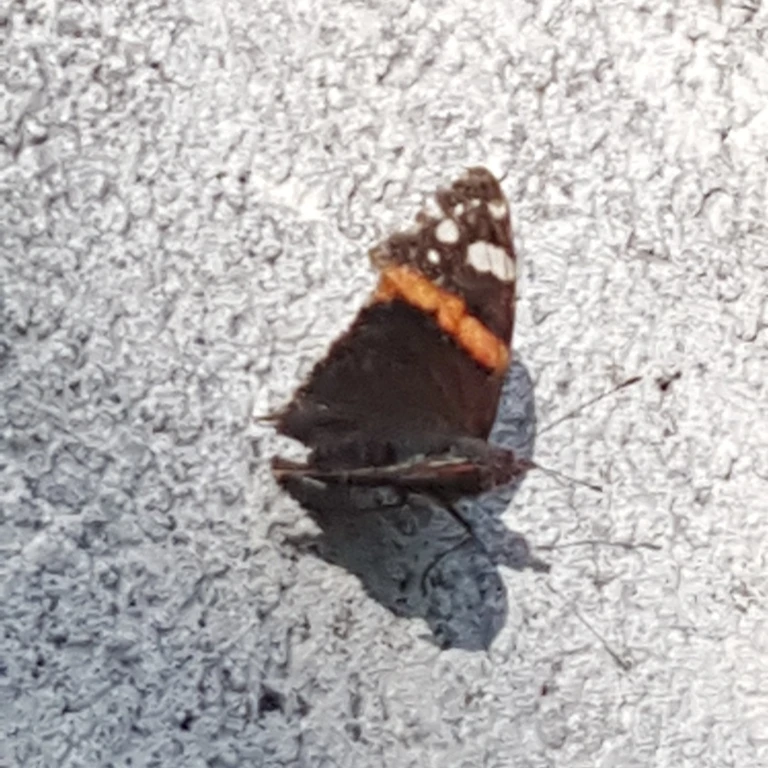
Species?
Vanessa atalanta
